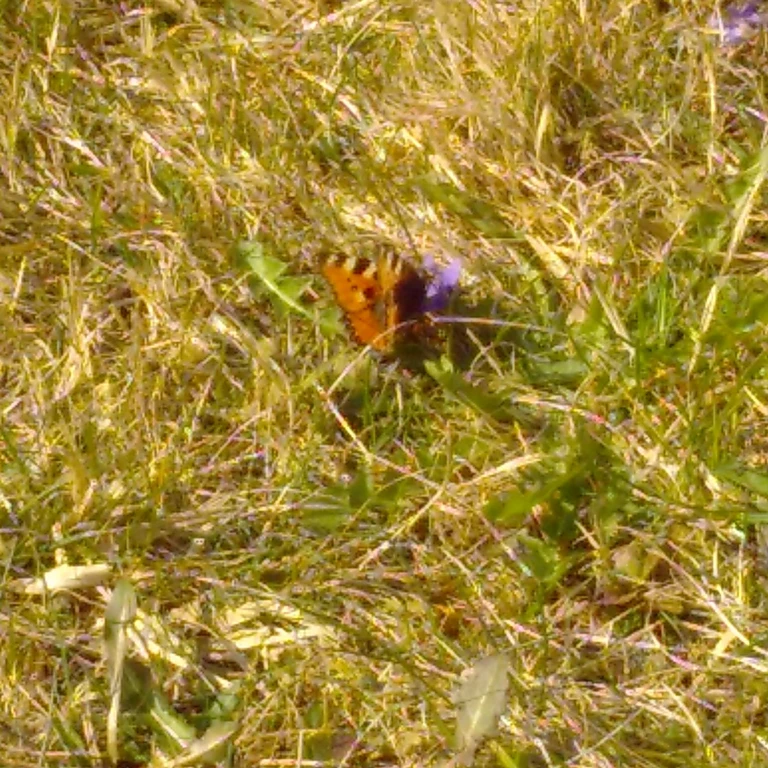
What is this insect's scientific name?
Aglais urticae
